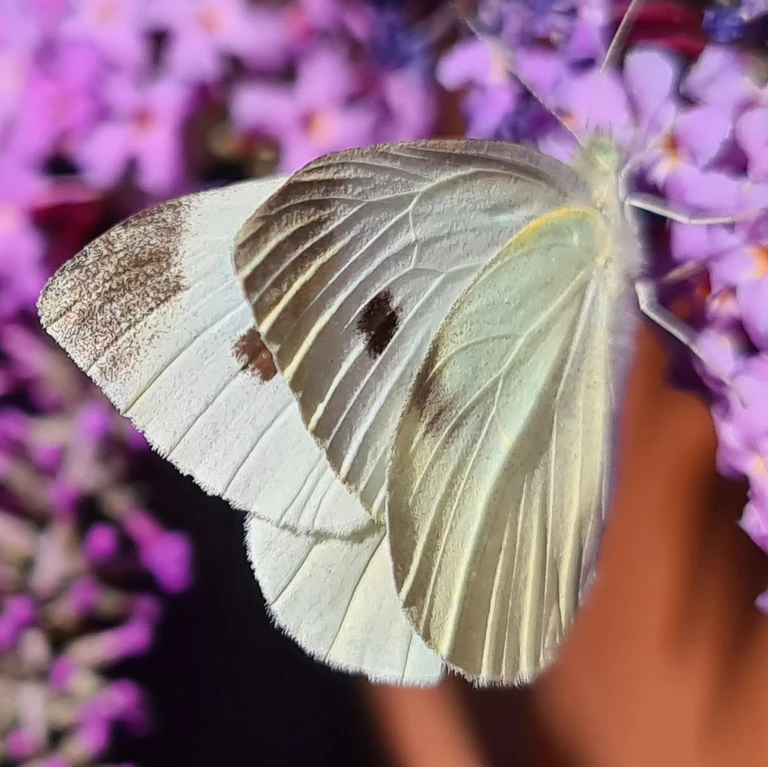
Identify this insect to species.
Pieris rapae
